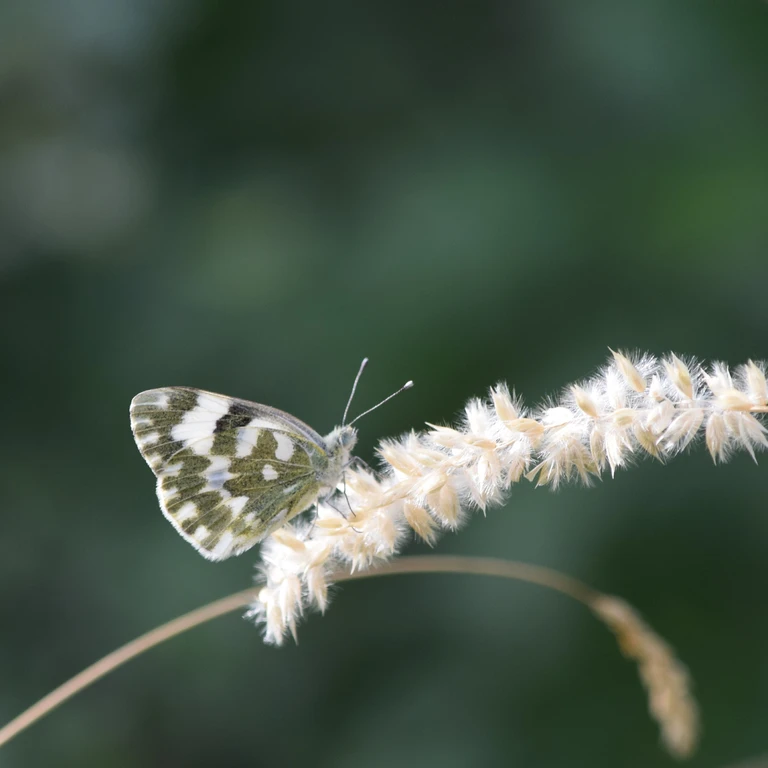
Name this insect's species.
Pontia edusa
